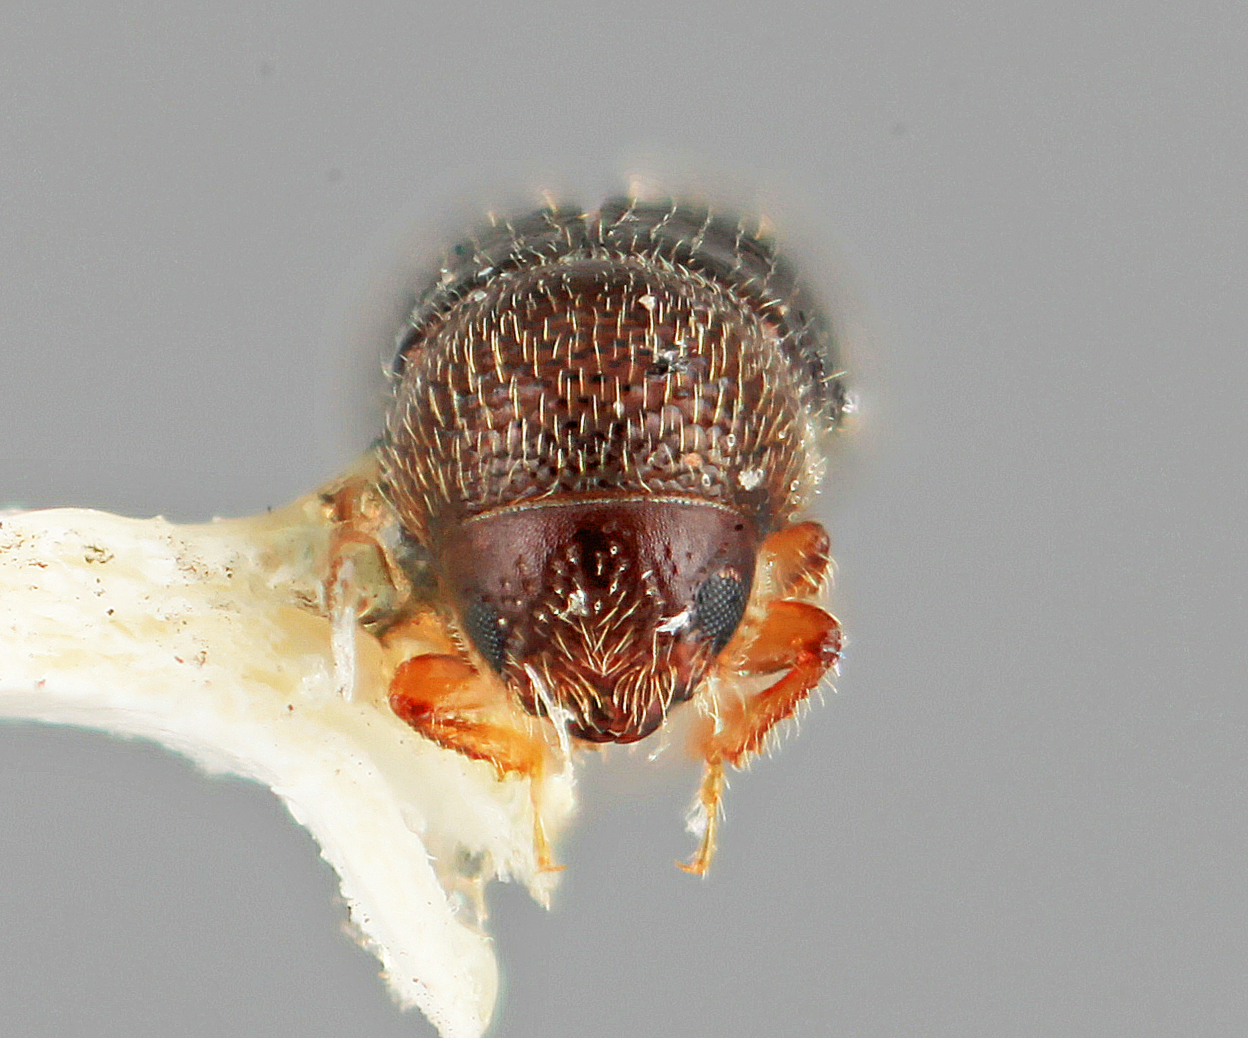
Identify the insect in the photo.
Pityophthorus explicitus
